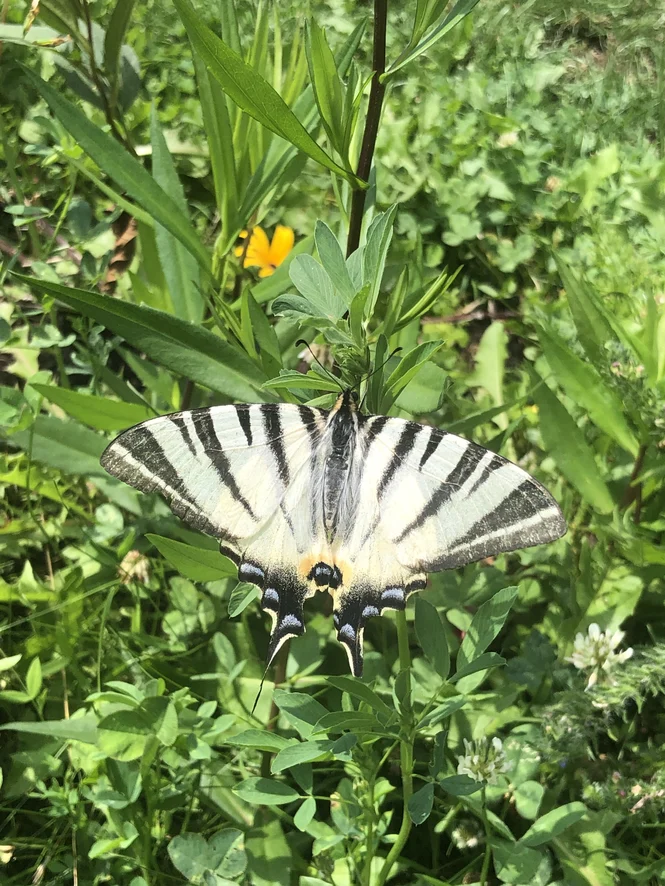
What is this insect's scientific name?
Iphiclides podalirius
